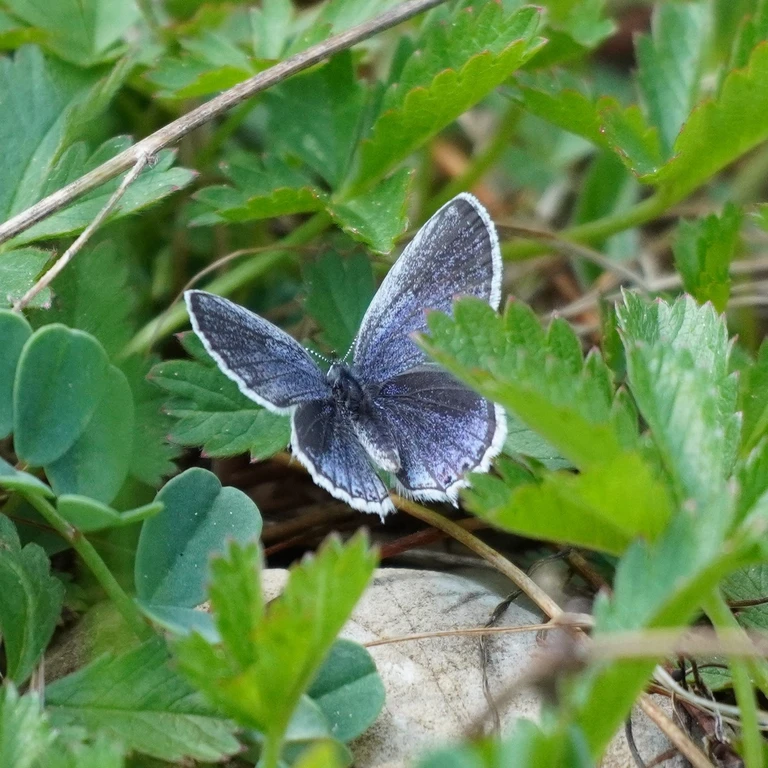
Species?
Cupido argiades (also Elkalyce argiades)
